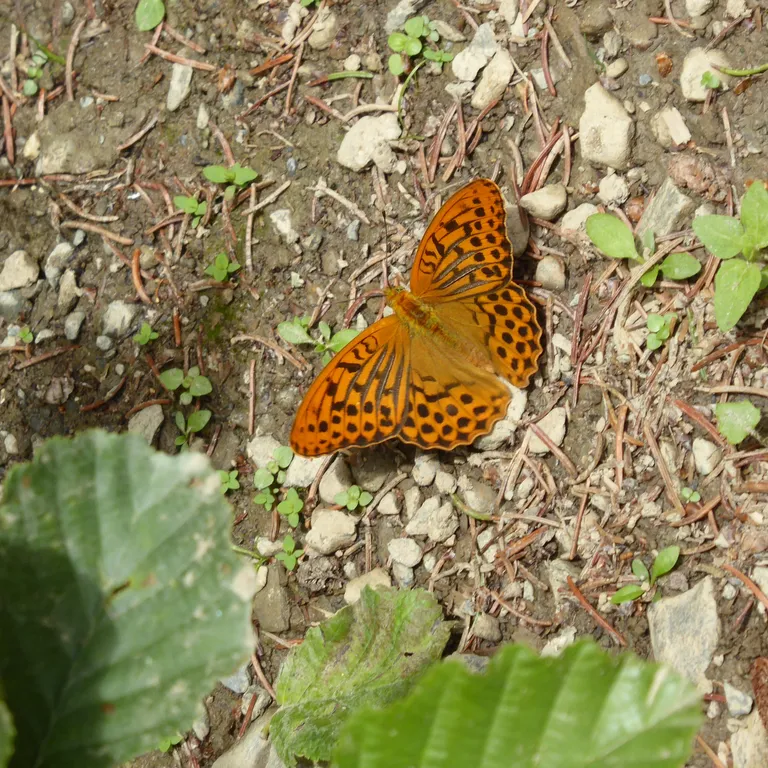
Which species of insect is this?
Argynnis paphia
